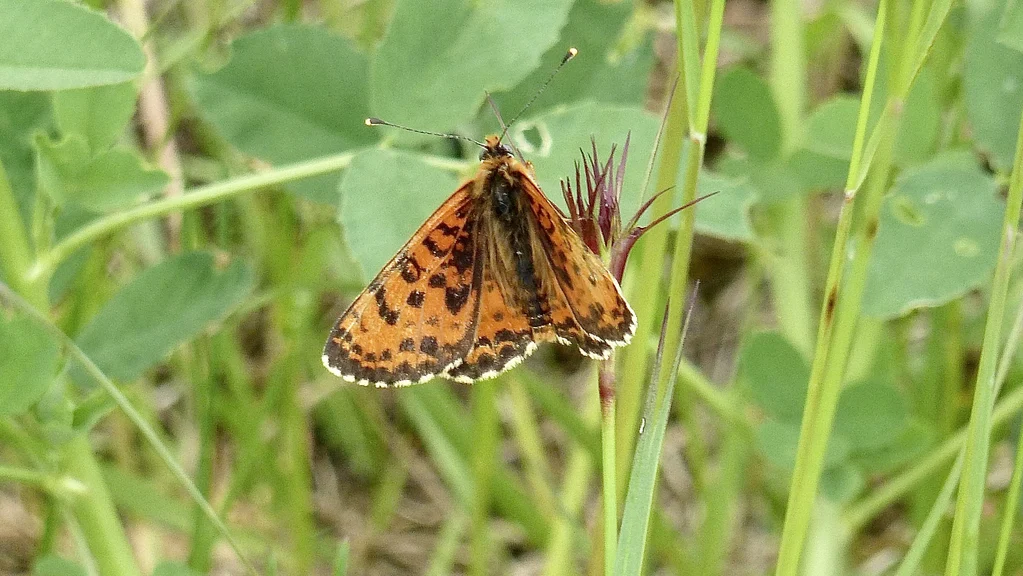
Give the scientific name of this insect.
Melitaea didyma
